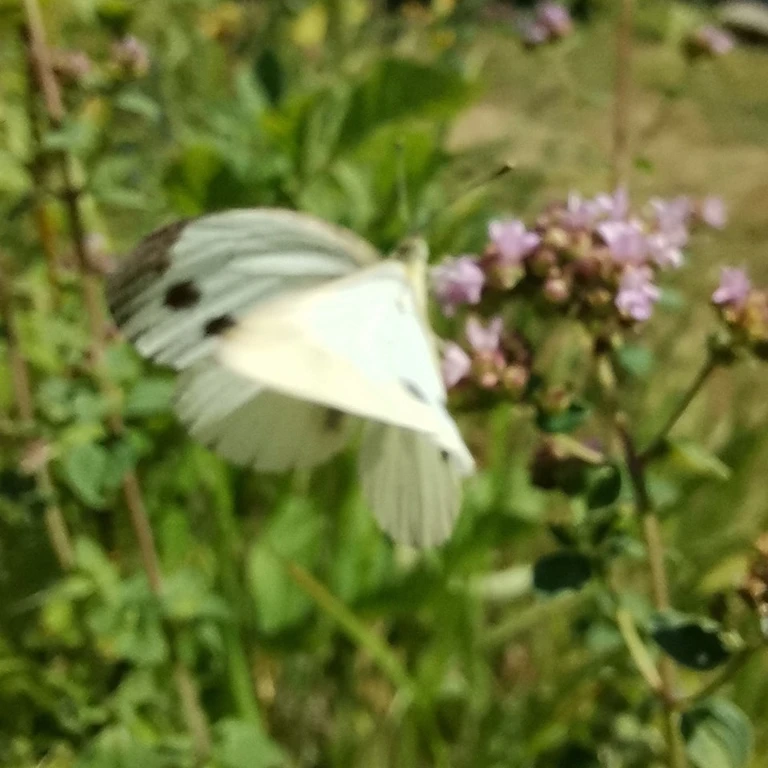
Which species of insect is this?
Pieris napi
